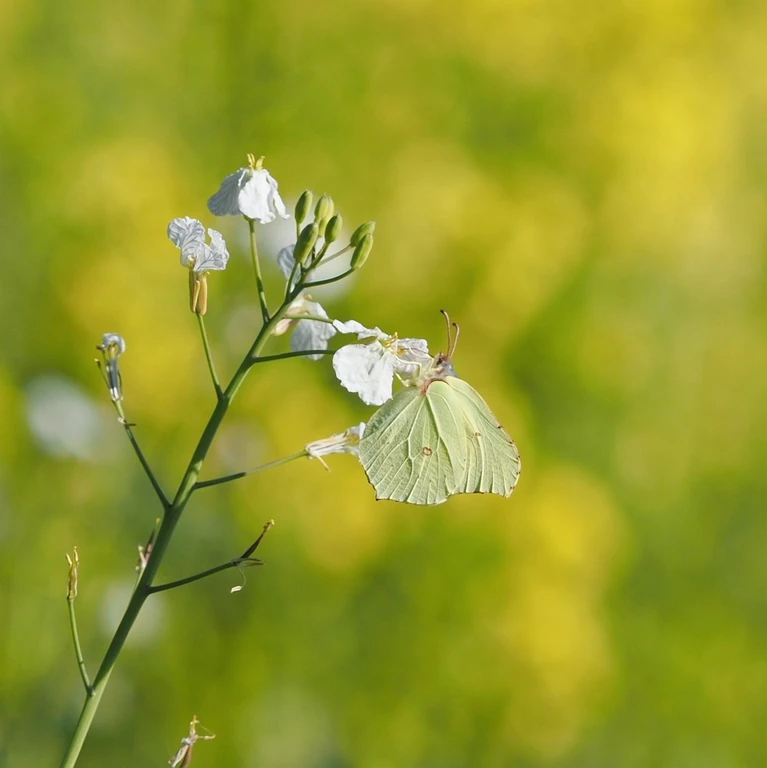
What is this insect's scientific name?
Gonepteryx rhamni
